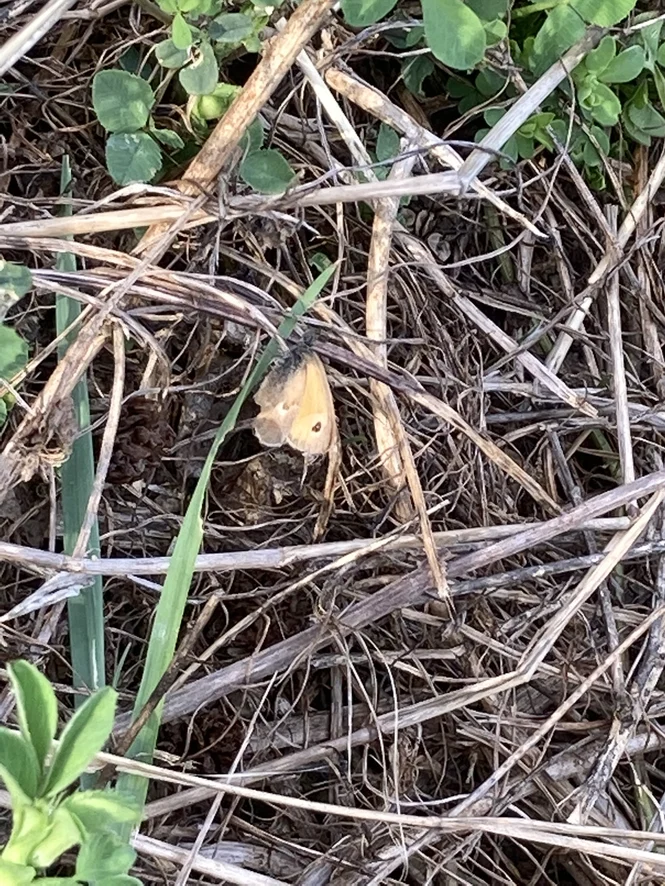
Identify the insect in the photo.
Coenonympha pamphilus
